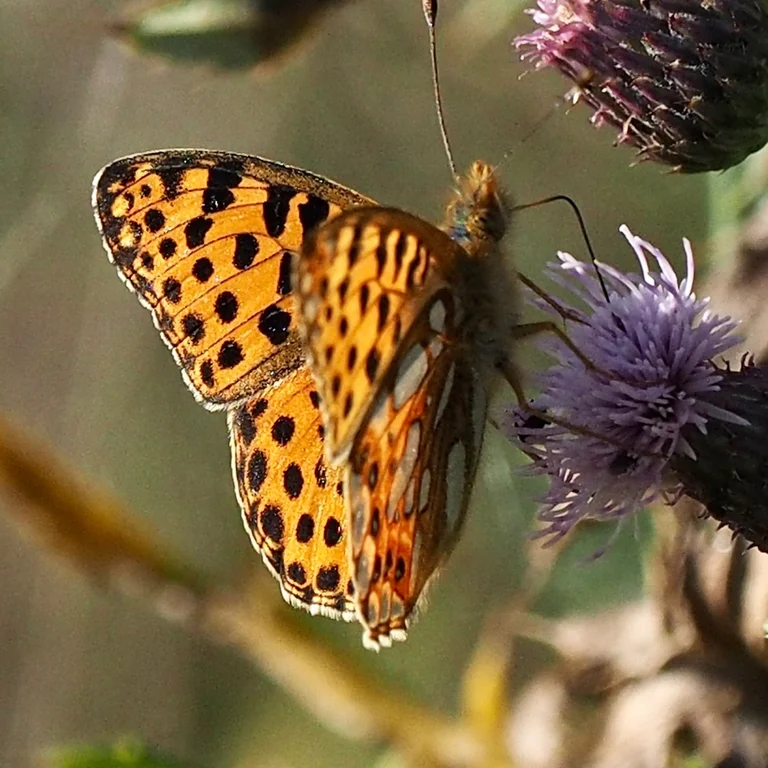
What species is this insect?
Issoria lathonia
